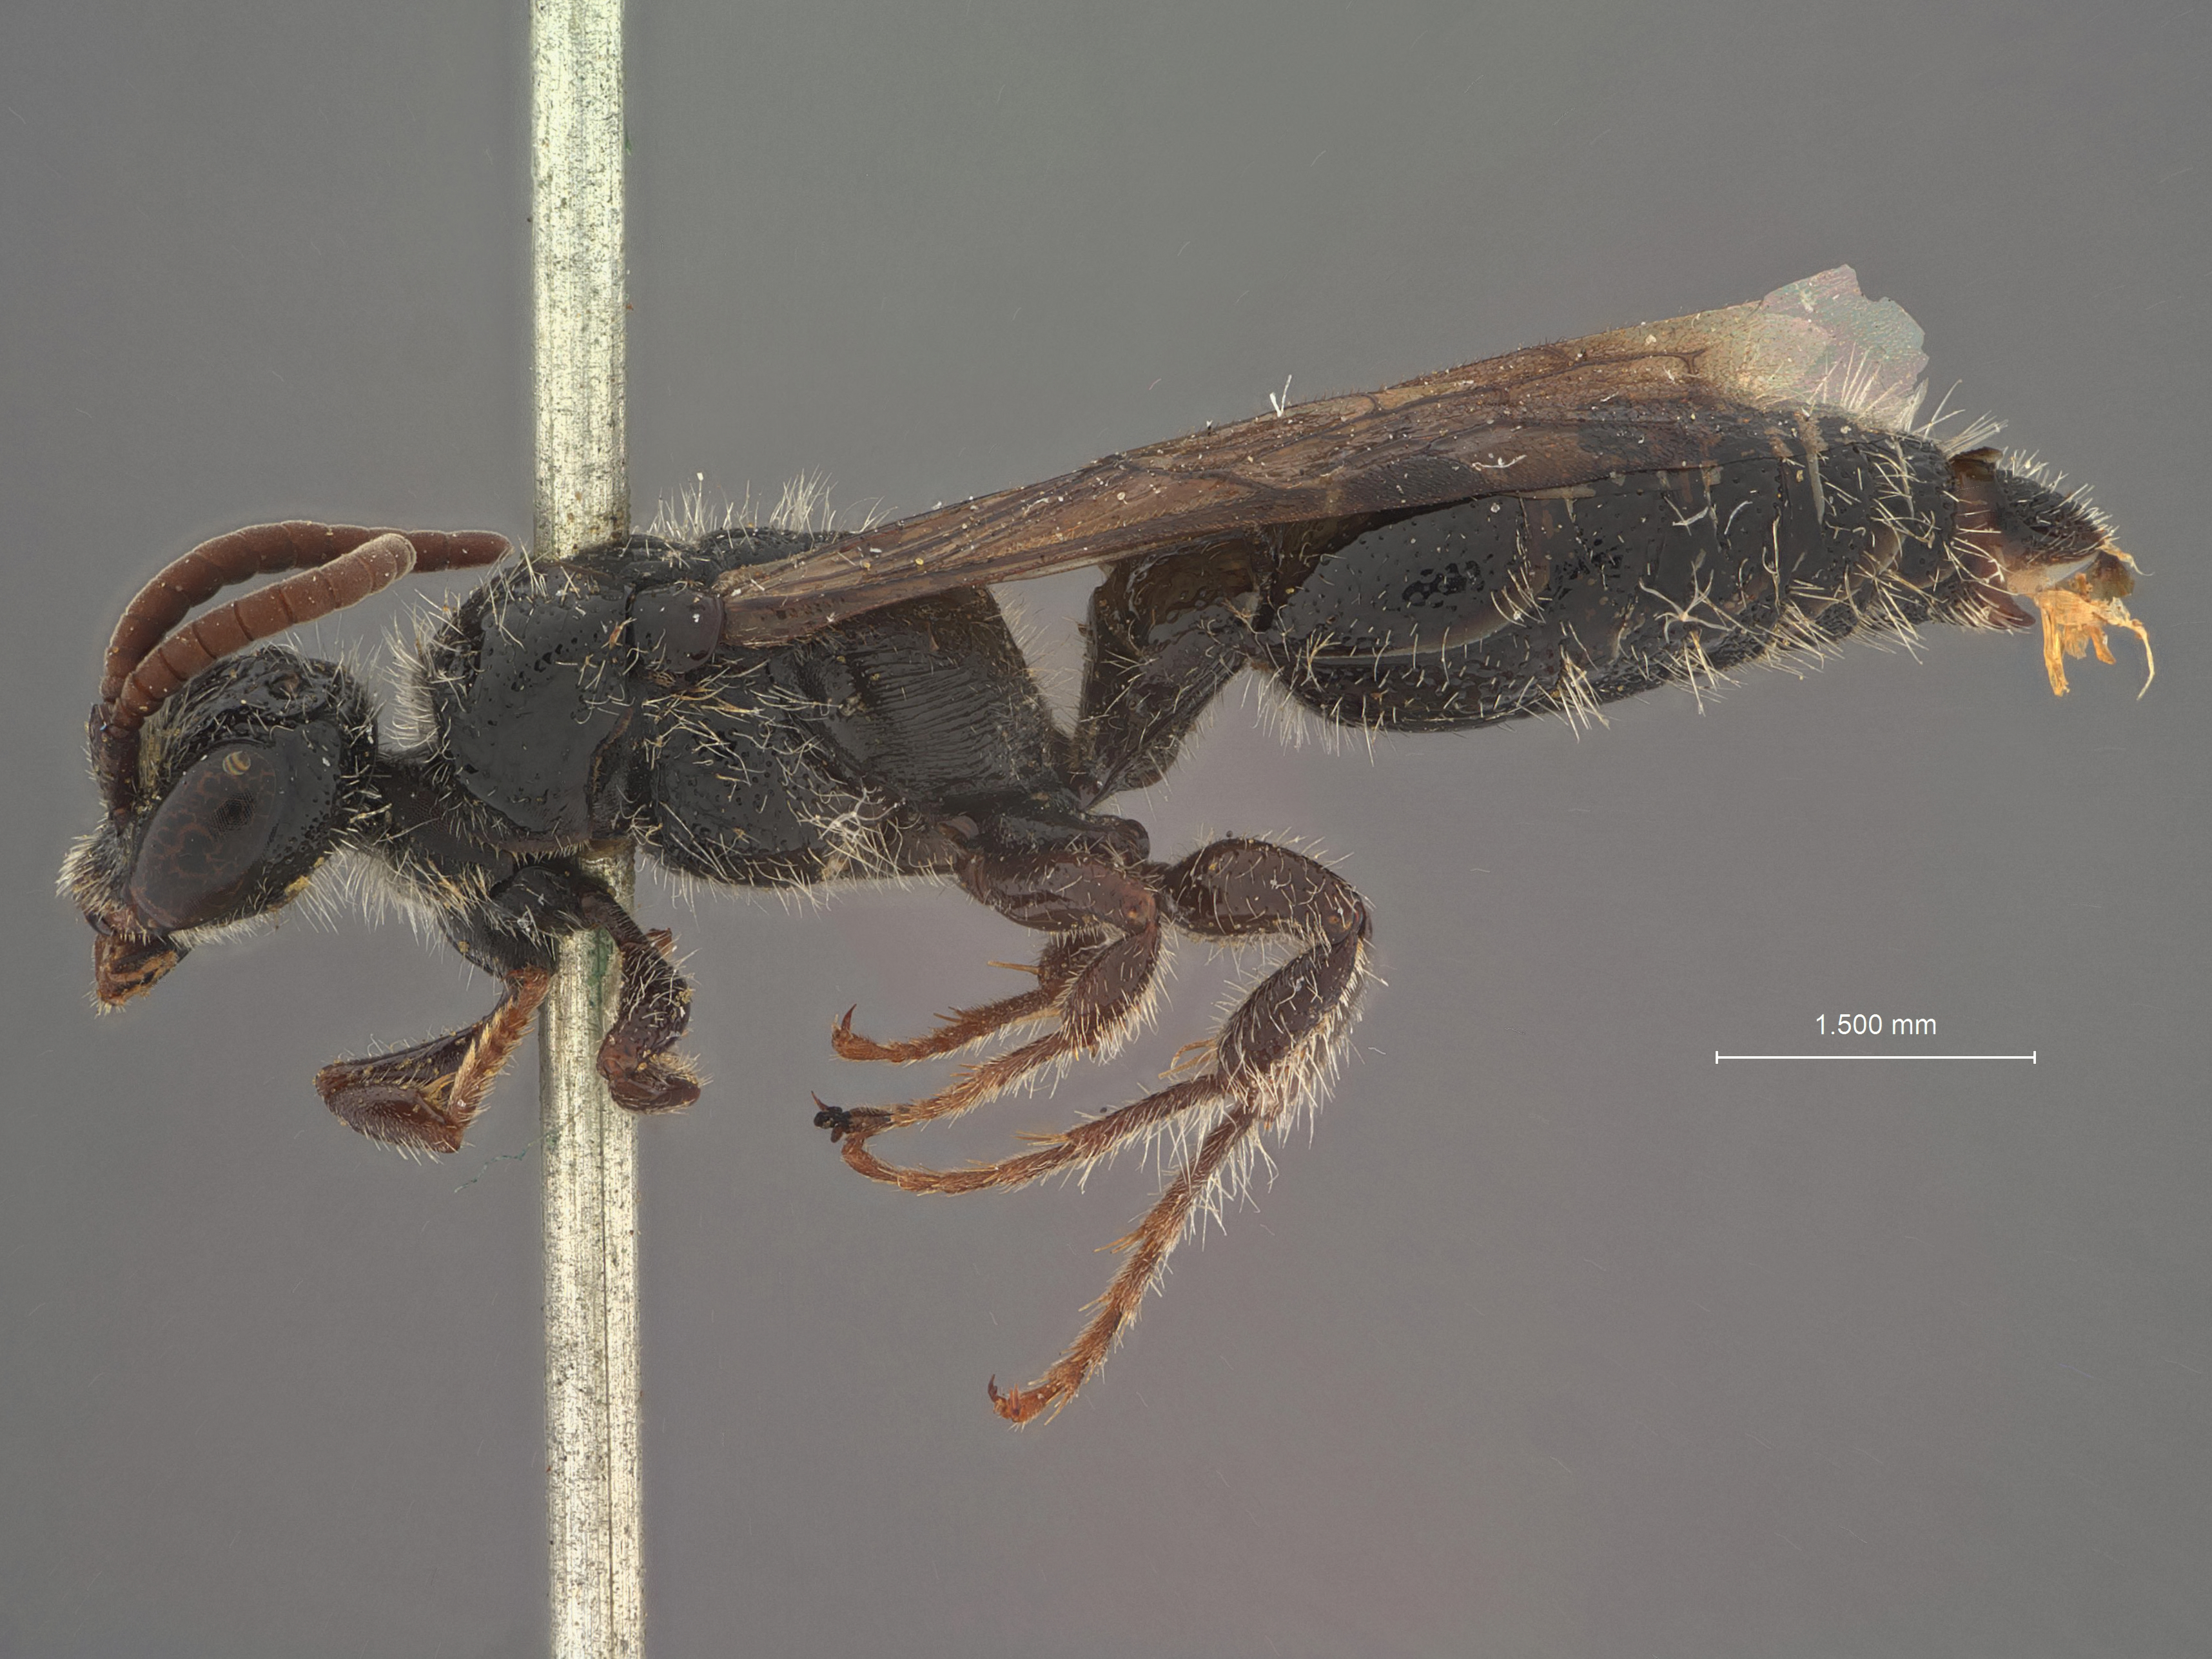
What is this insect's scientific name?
Neotiphia cockerelli
